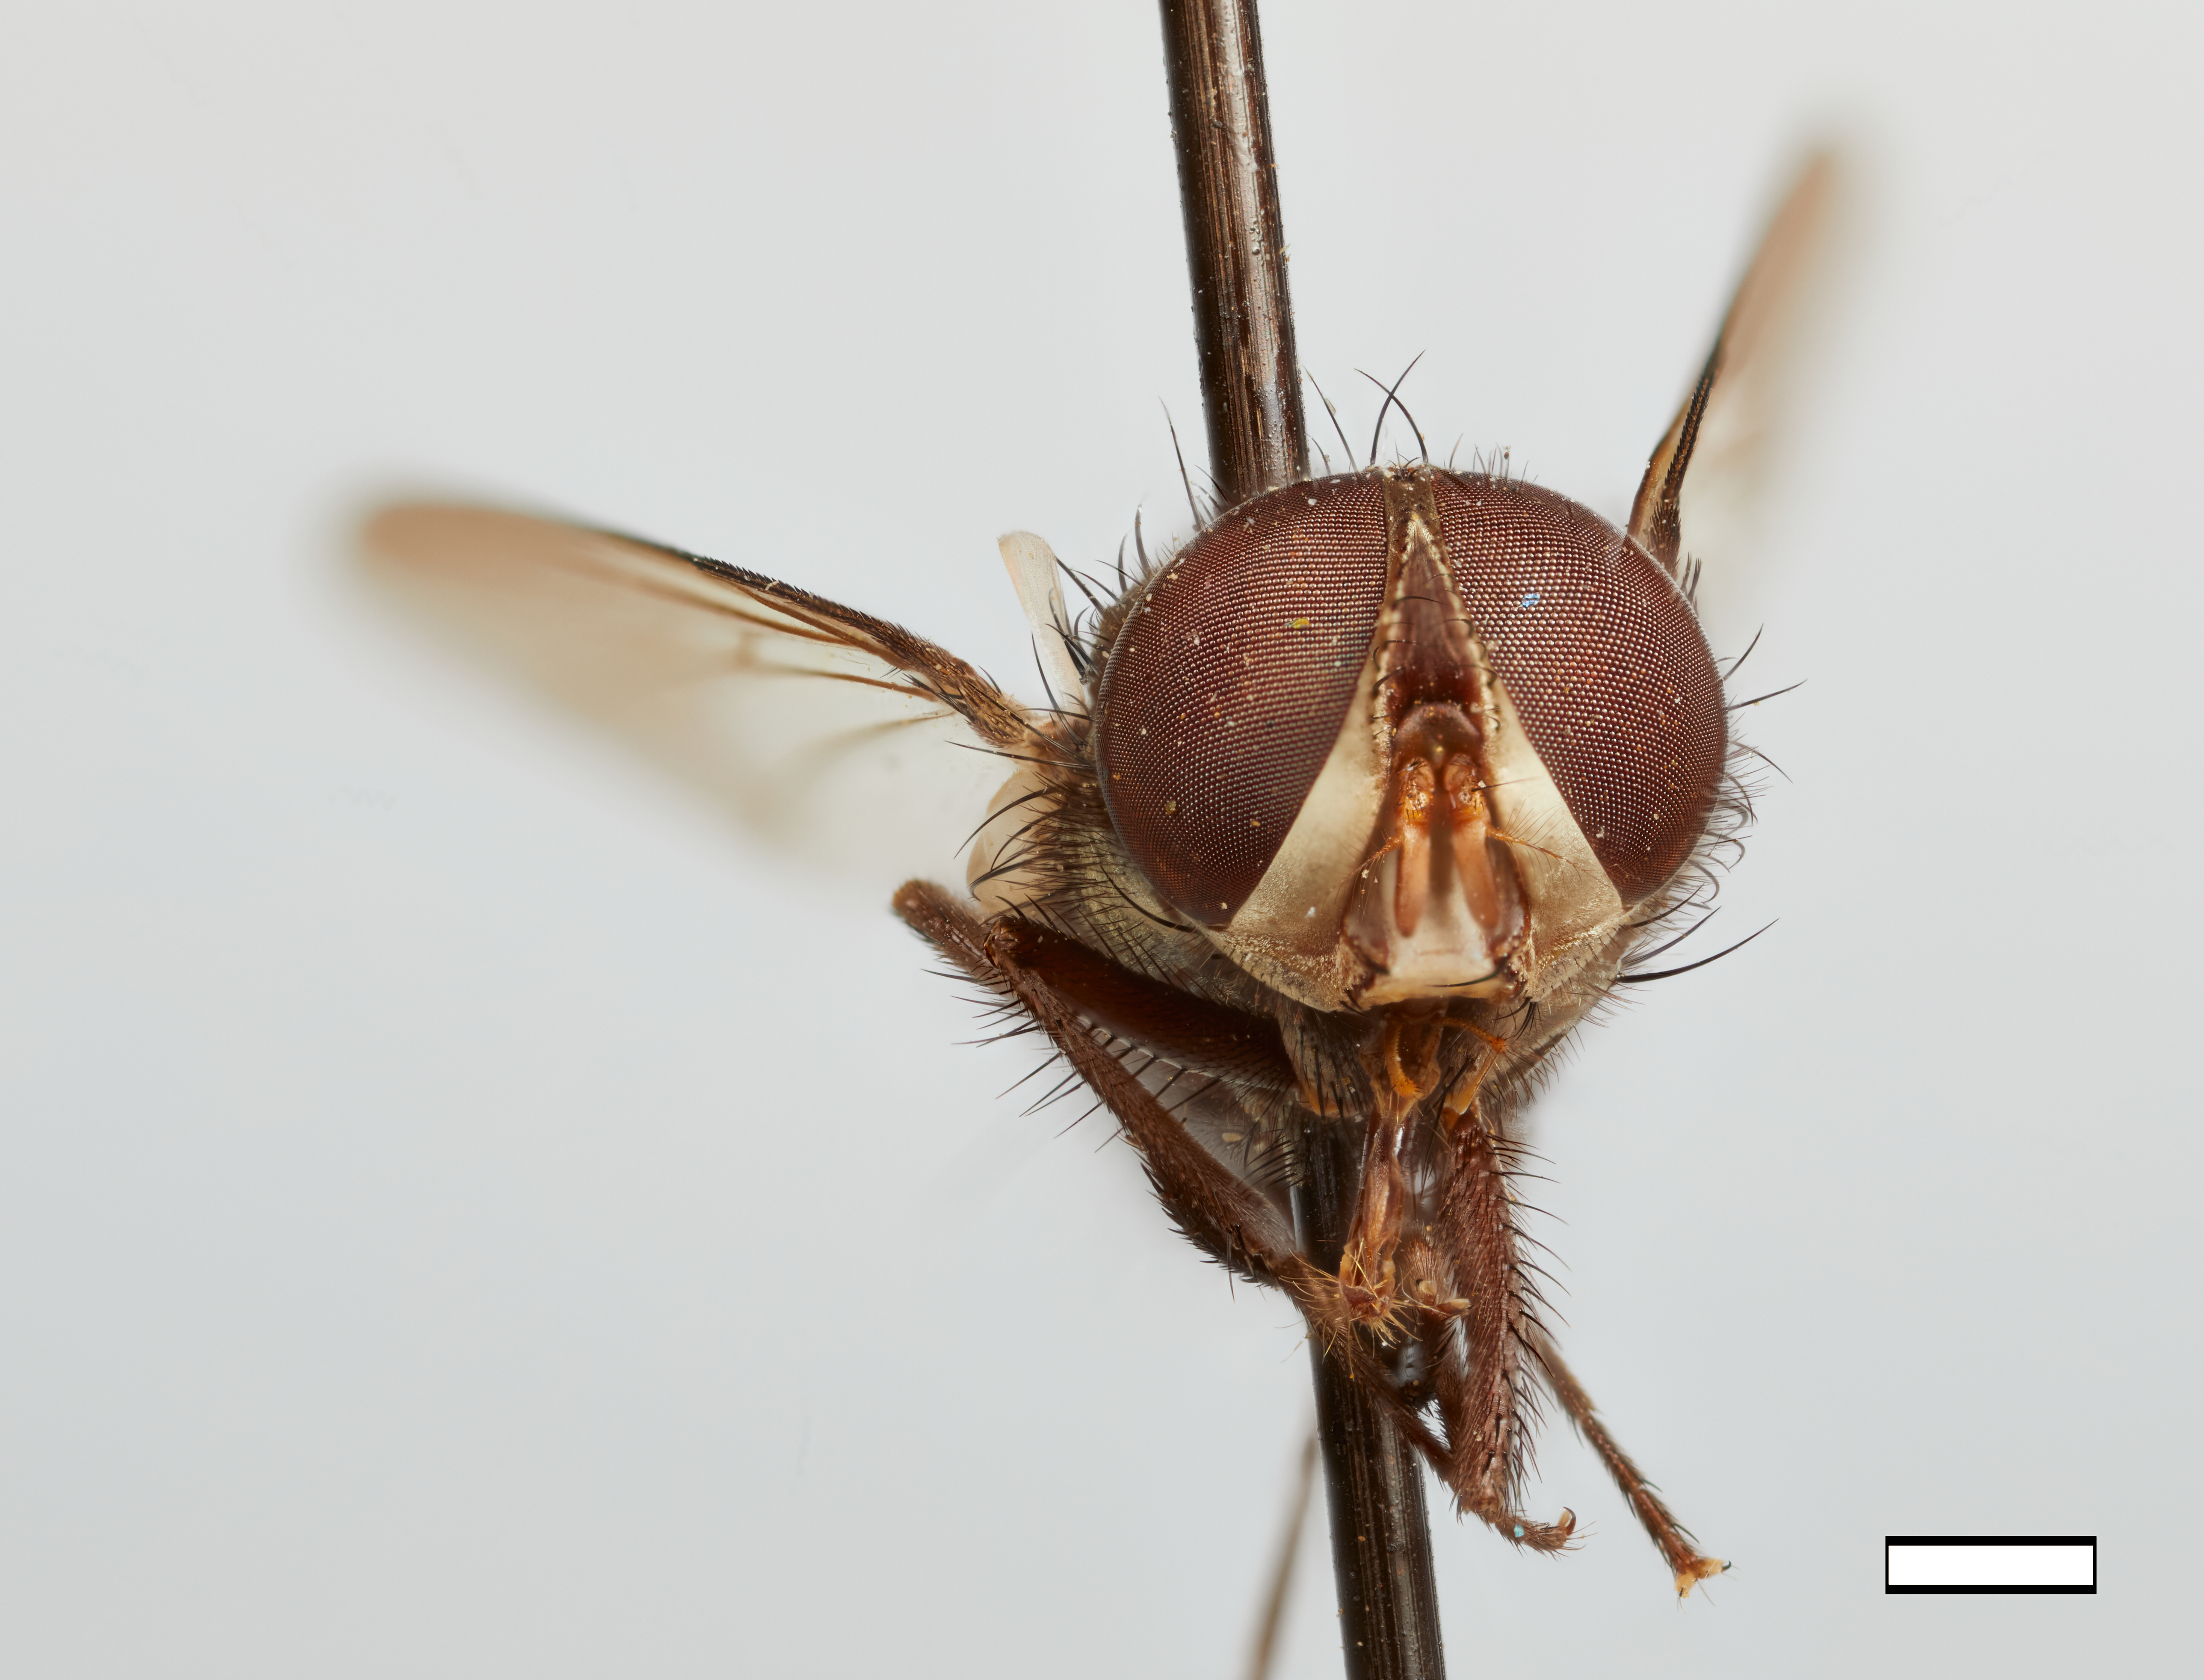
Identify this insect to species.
Sarcoprosena triangulifera
